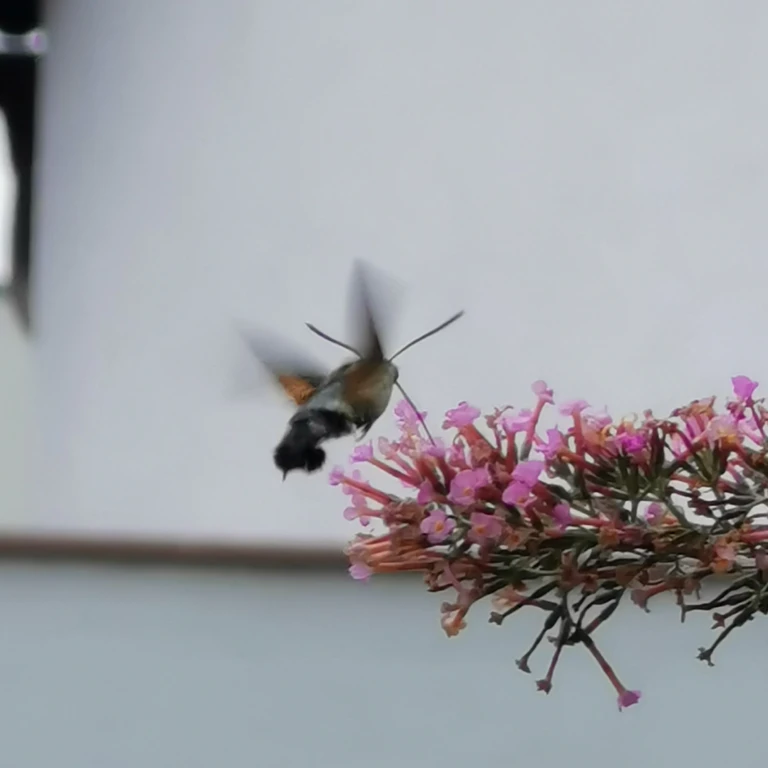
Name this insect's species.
Macroglossum stellatarum
